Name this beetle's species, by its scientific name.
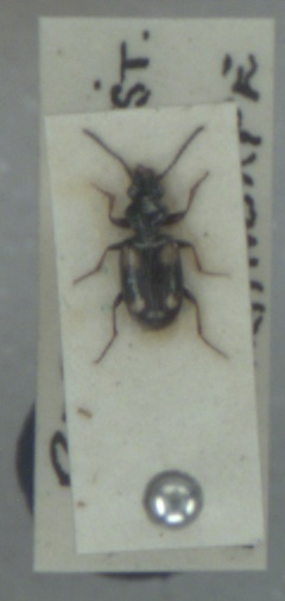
Bembidion quadripustulatum
